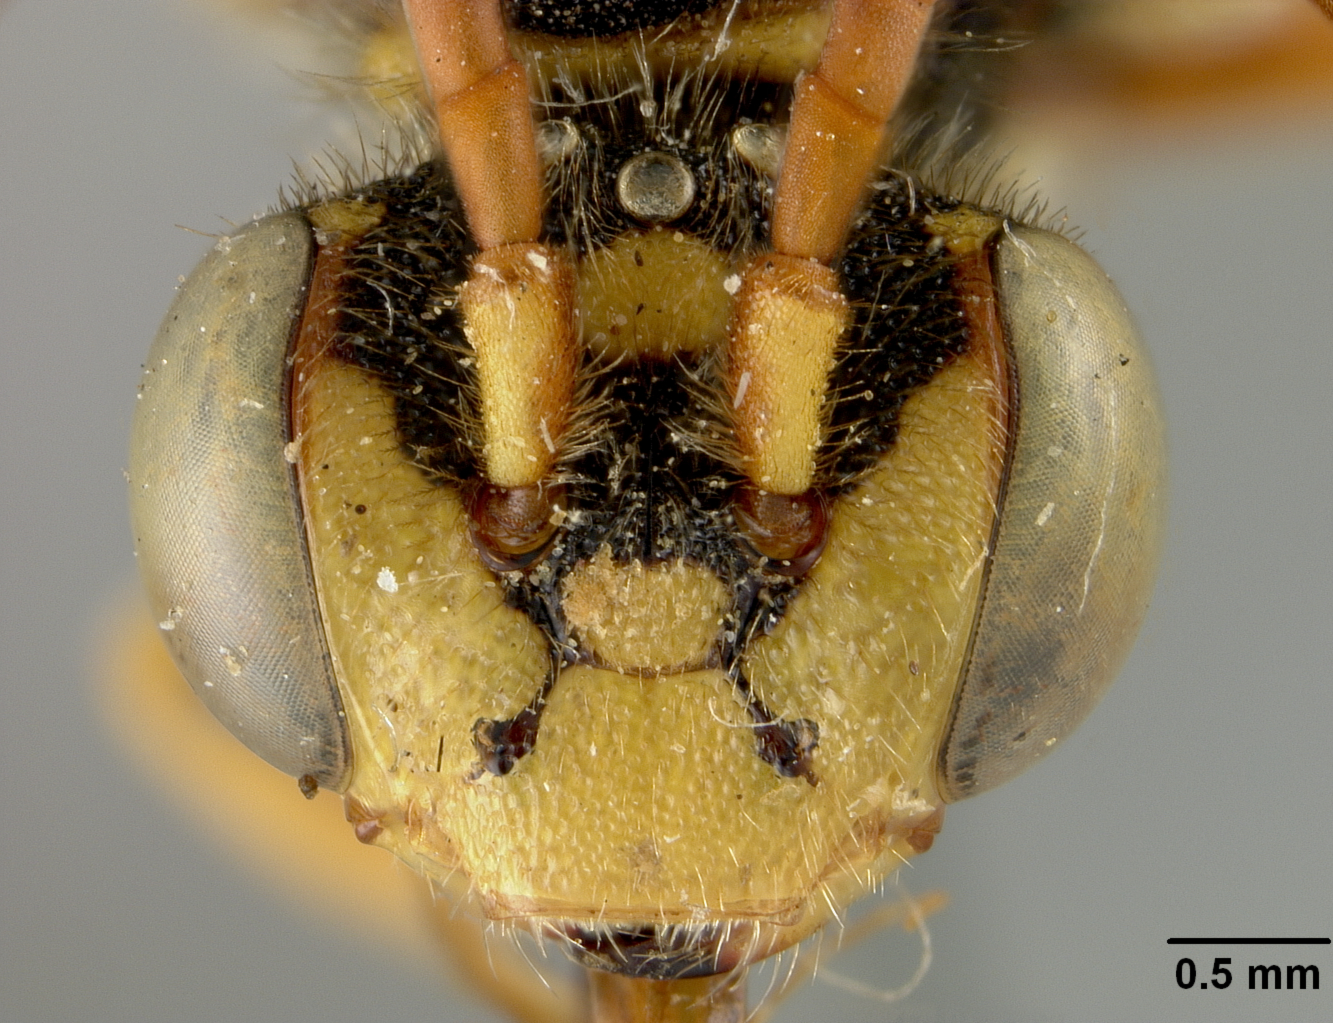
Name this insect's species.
Nomada xanthophila
